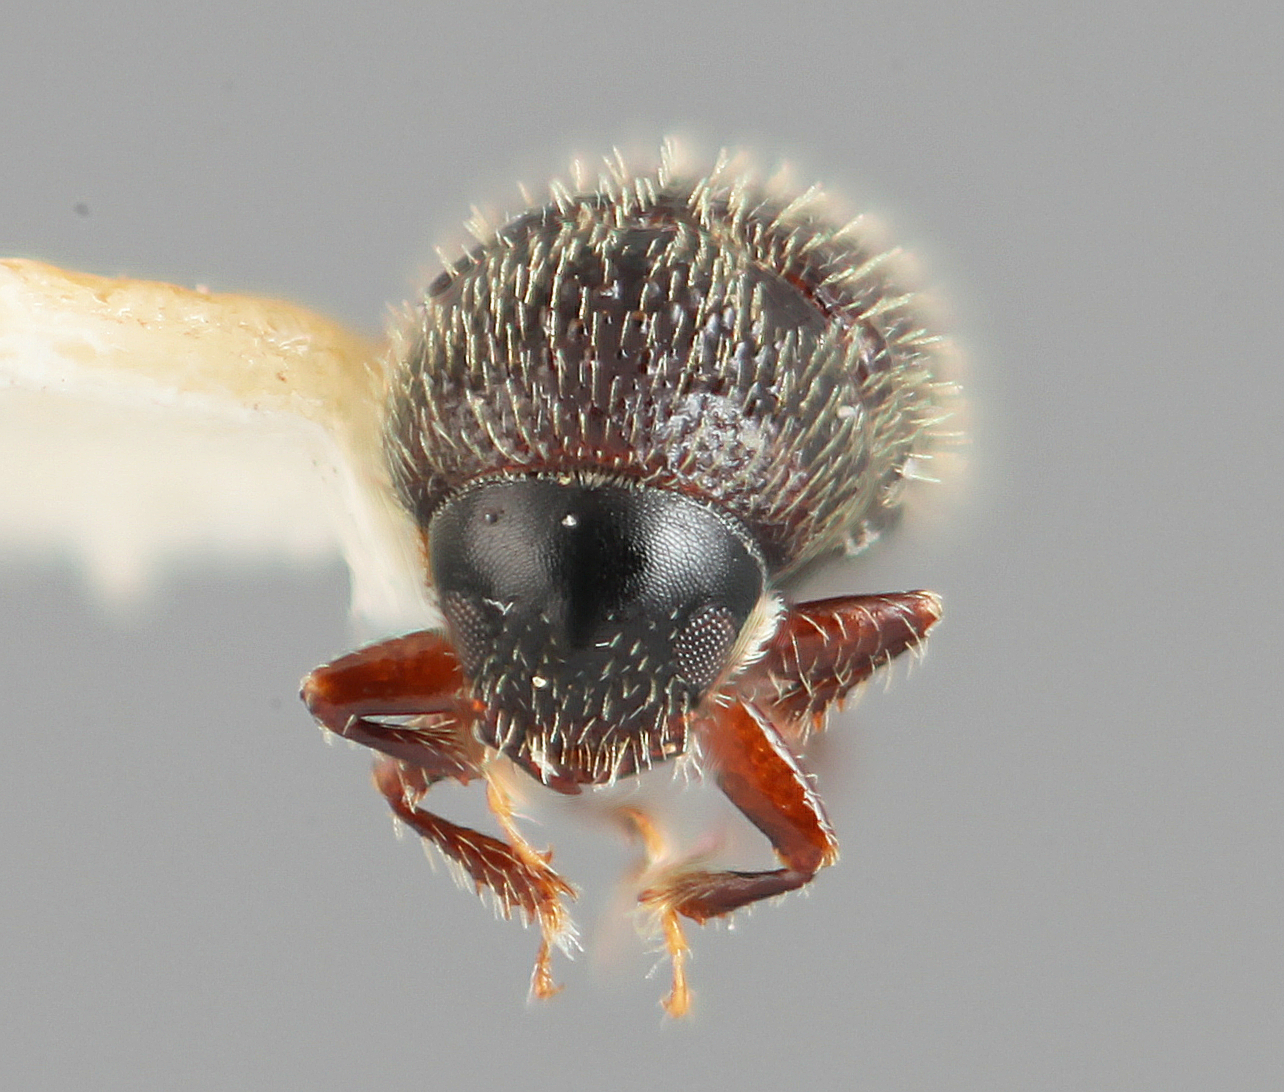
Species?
Cryphalomorphus nubilis
